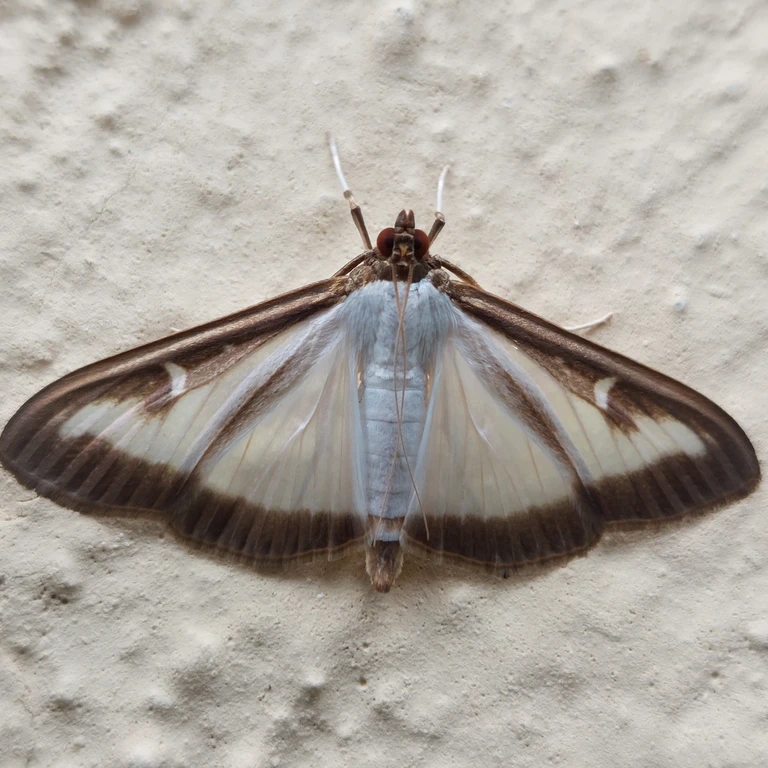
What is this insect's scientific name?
Cydalima perspectalis
